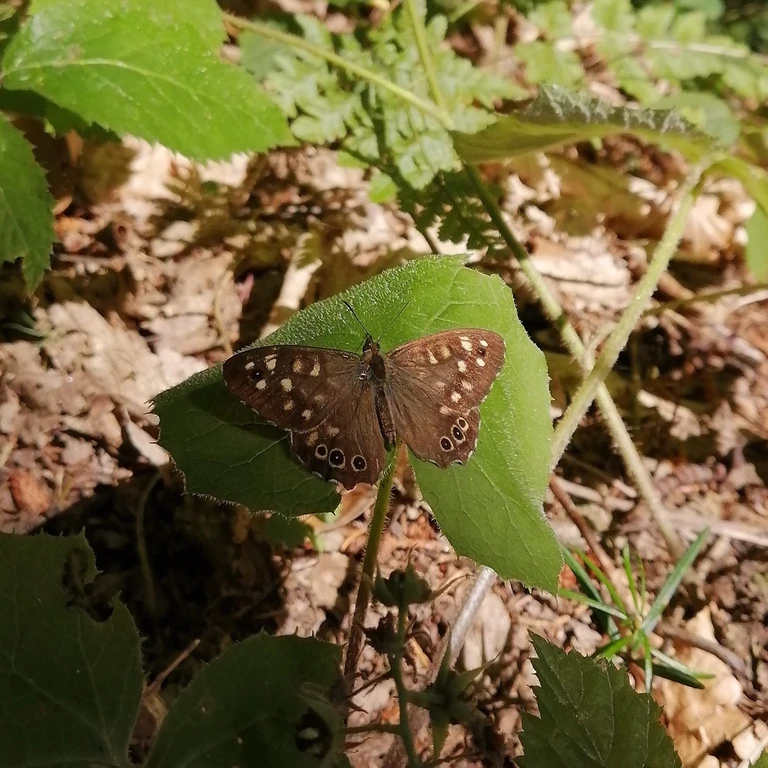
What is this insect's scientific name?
Pararge aegeria
